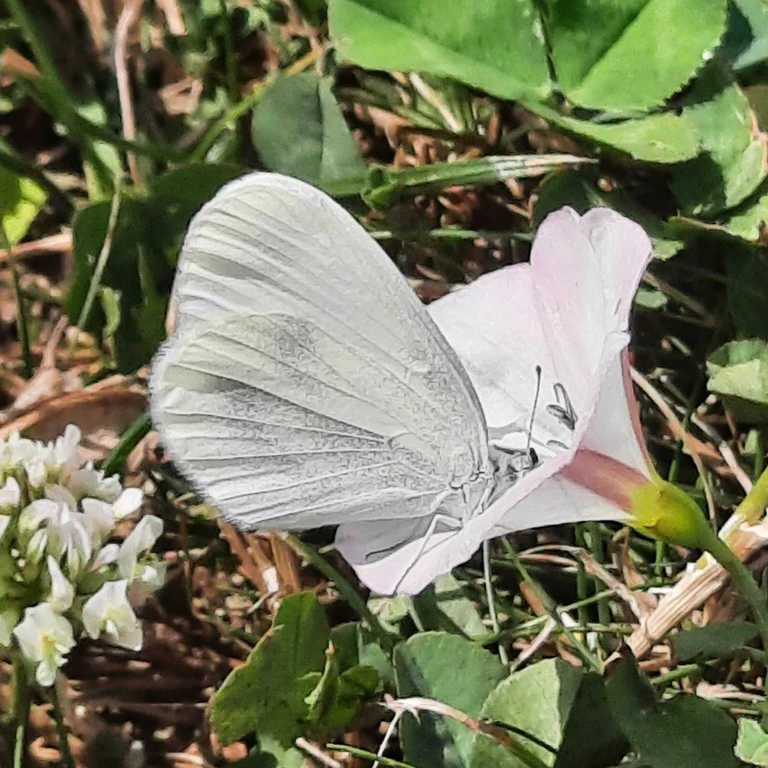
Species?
Leptidea sinapis/juvernica
